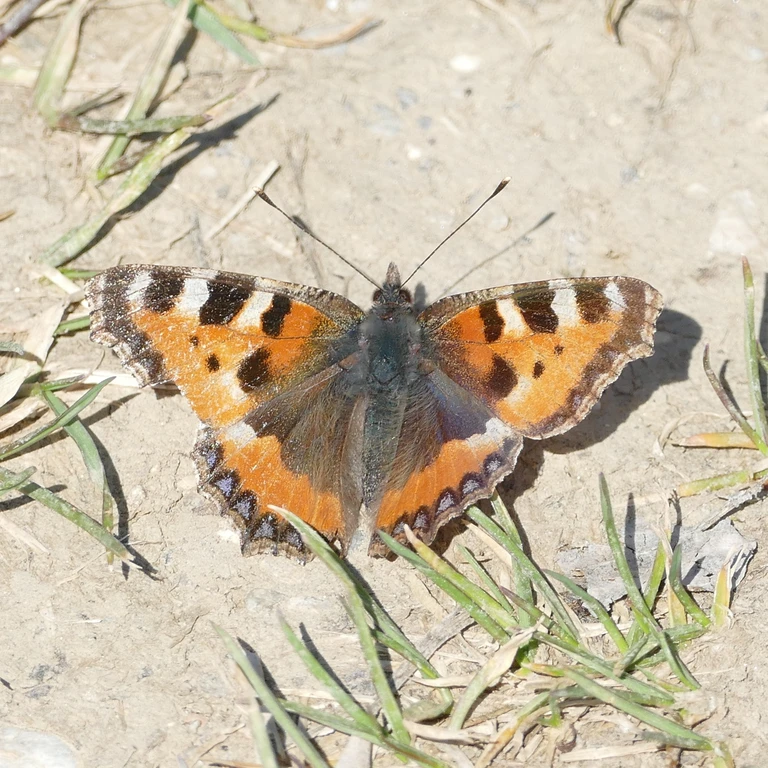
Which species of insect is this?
Aglais urticae
